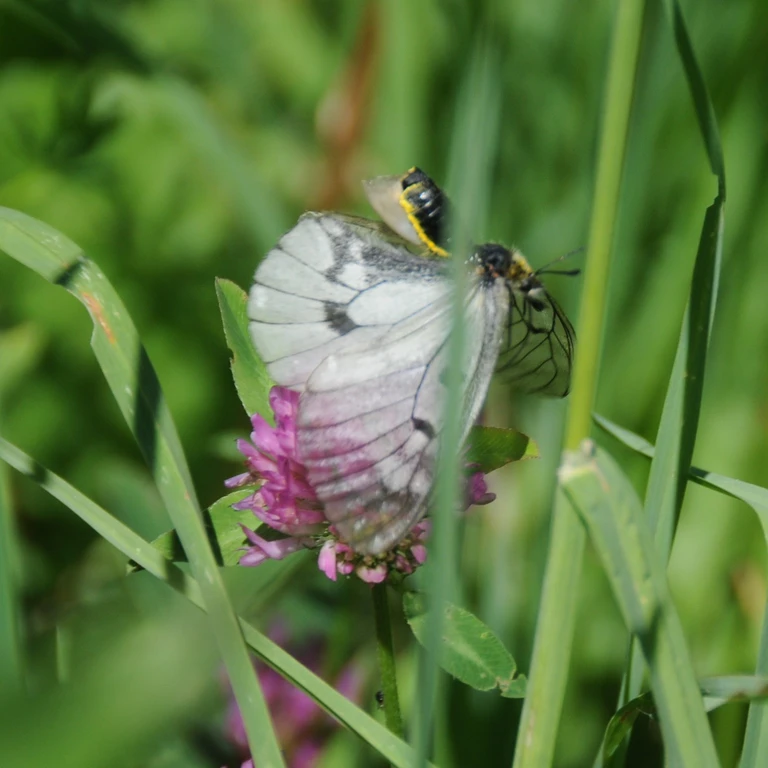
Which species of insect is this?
Parnassius mnemosyne
